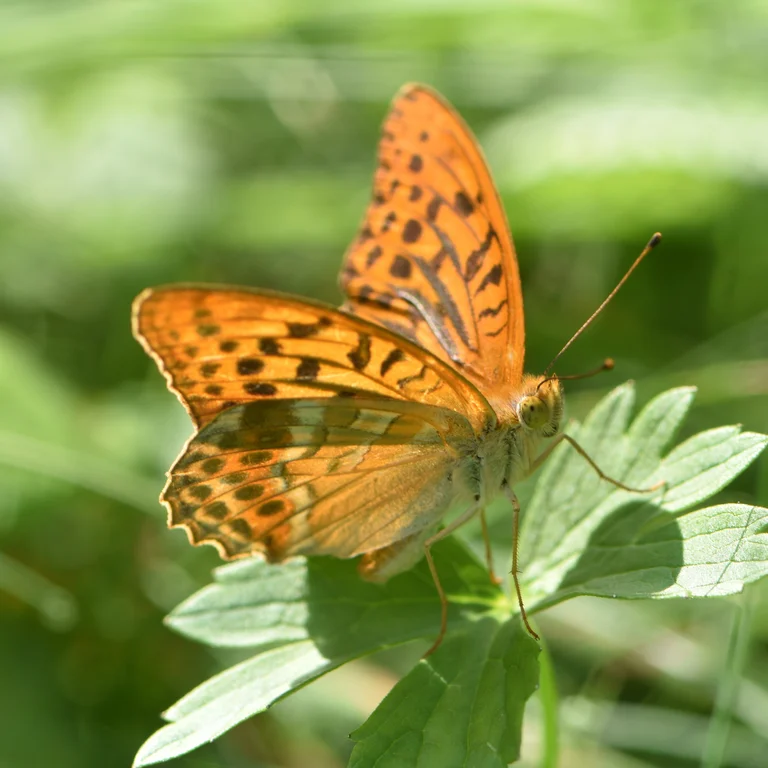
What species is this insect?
Argynnis paphia
